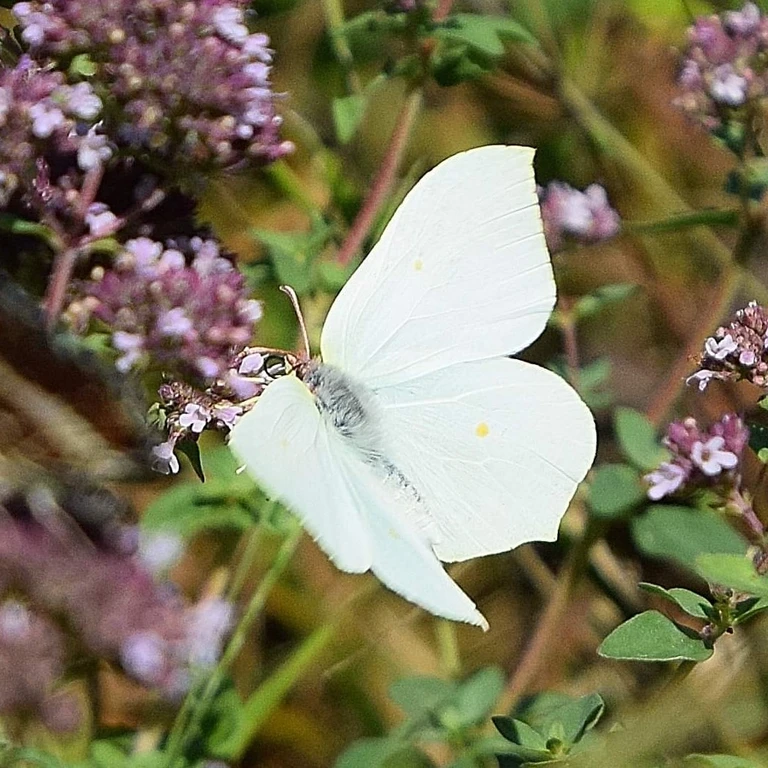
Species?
Gonepteryx rhamni
